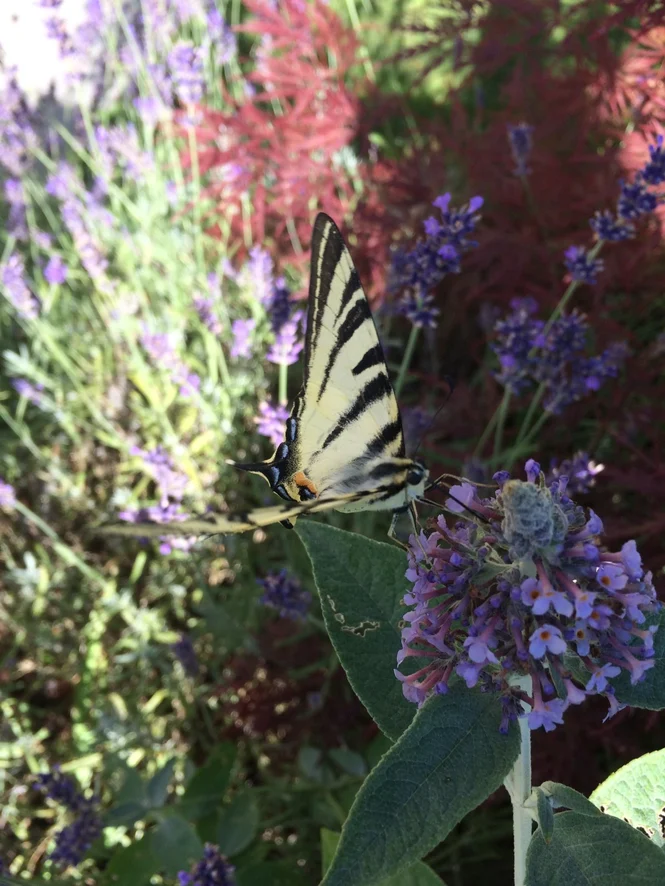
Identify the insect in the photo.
Iphiclides podalirius
